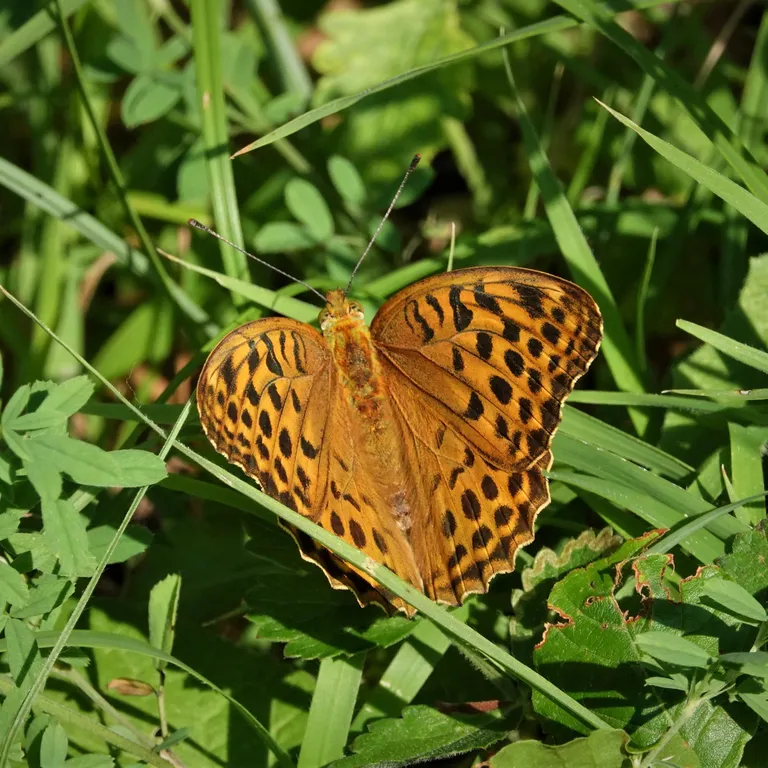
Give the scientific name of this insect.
Argynnis paphia
